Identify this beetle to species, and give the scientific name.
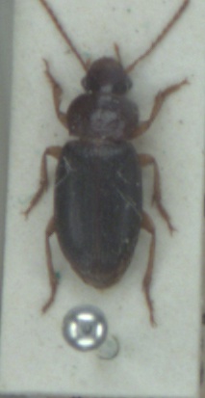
Ophonus rufibarbis
